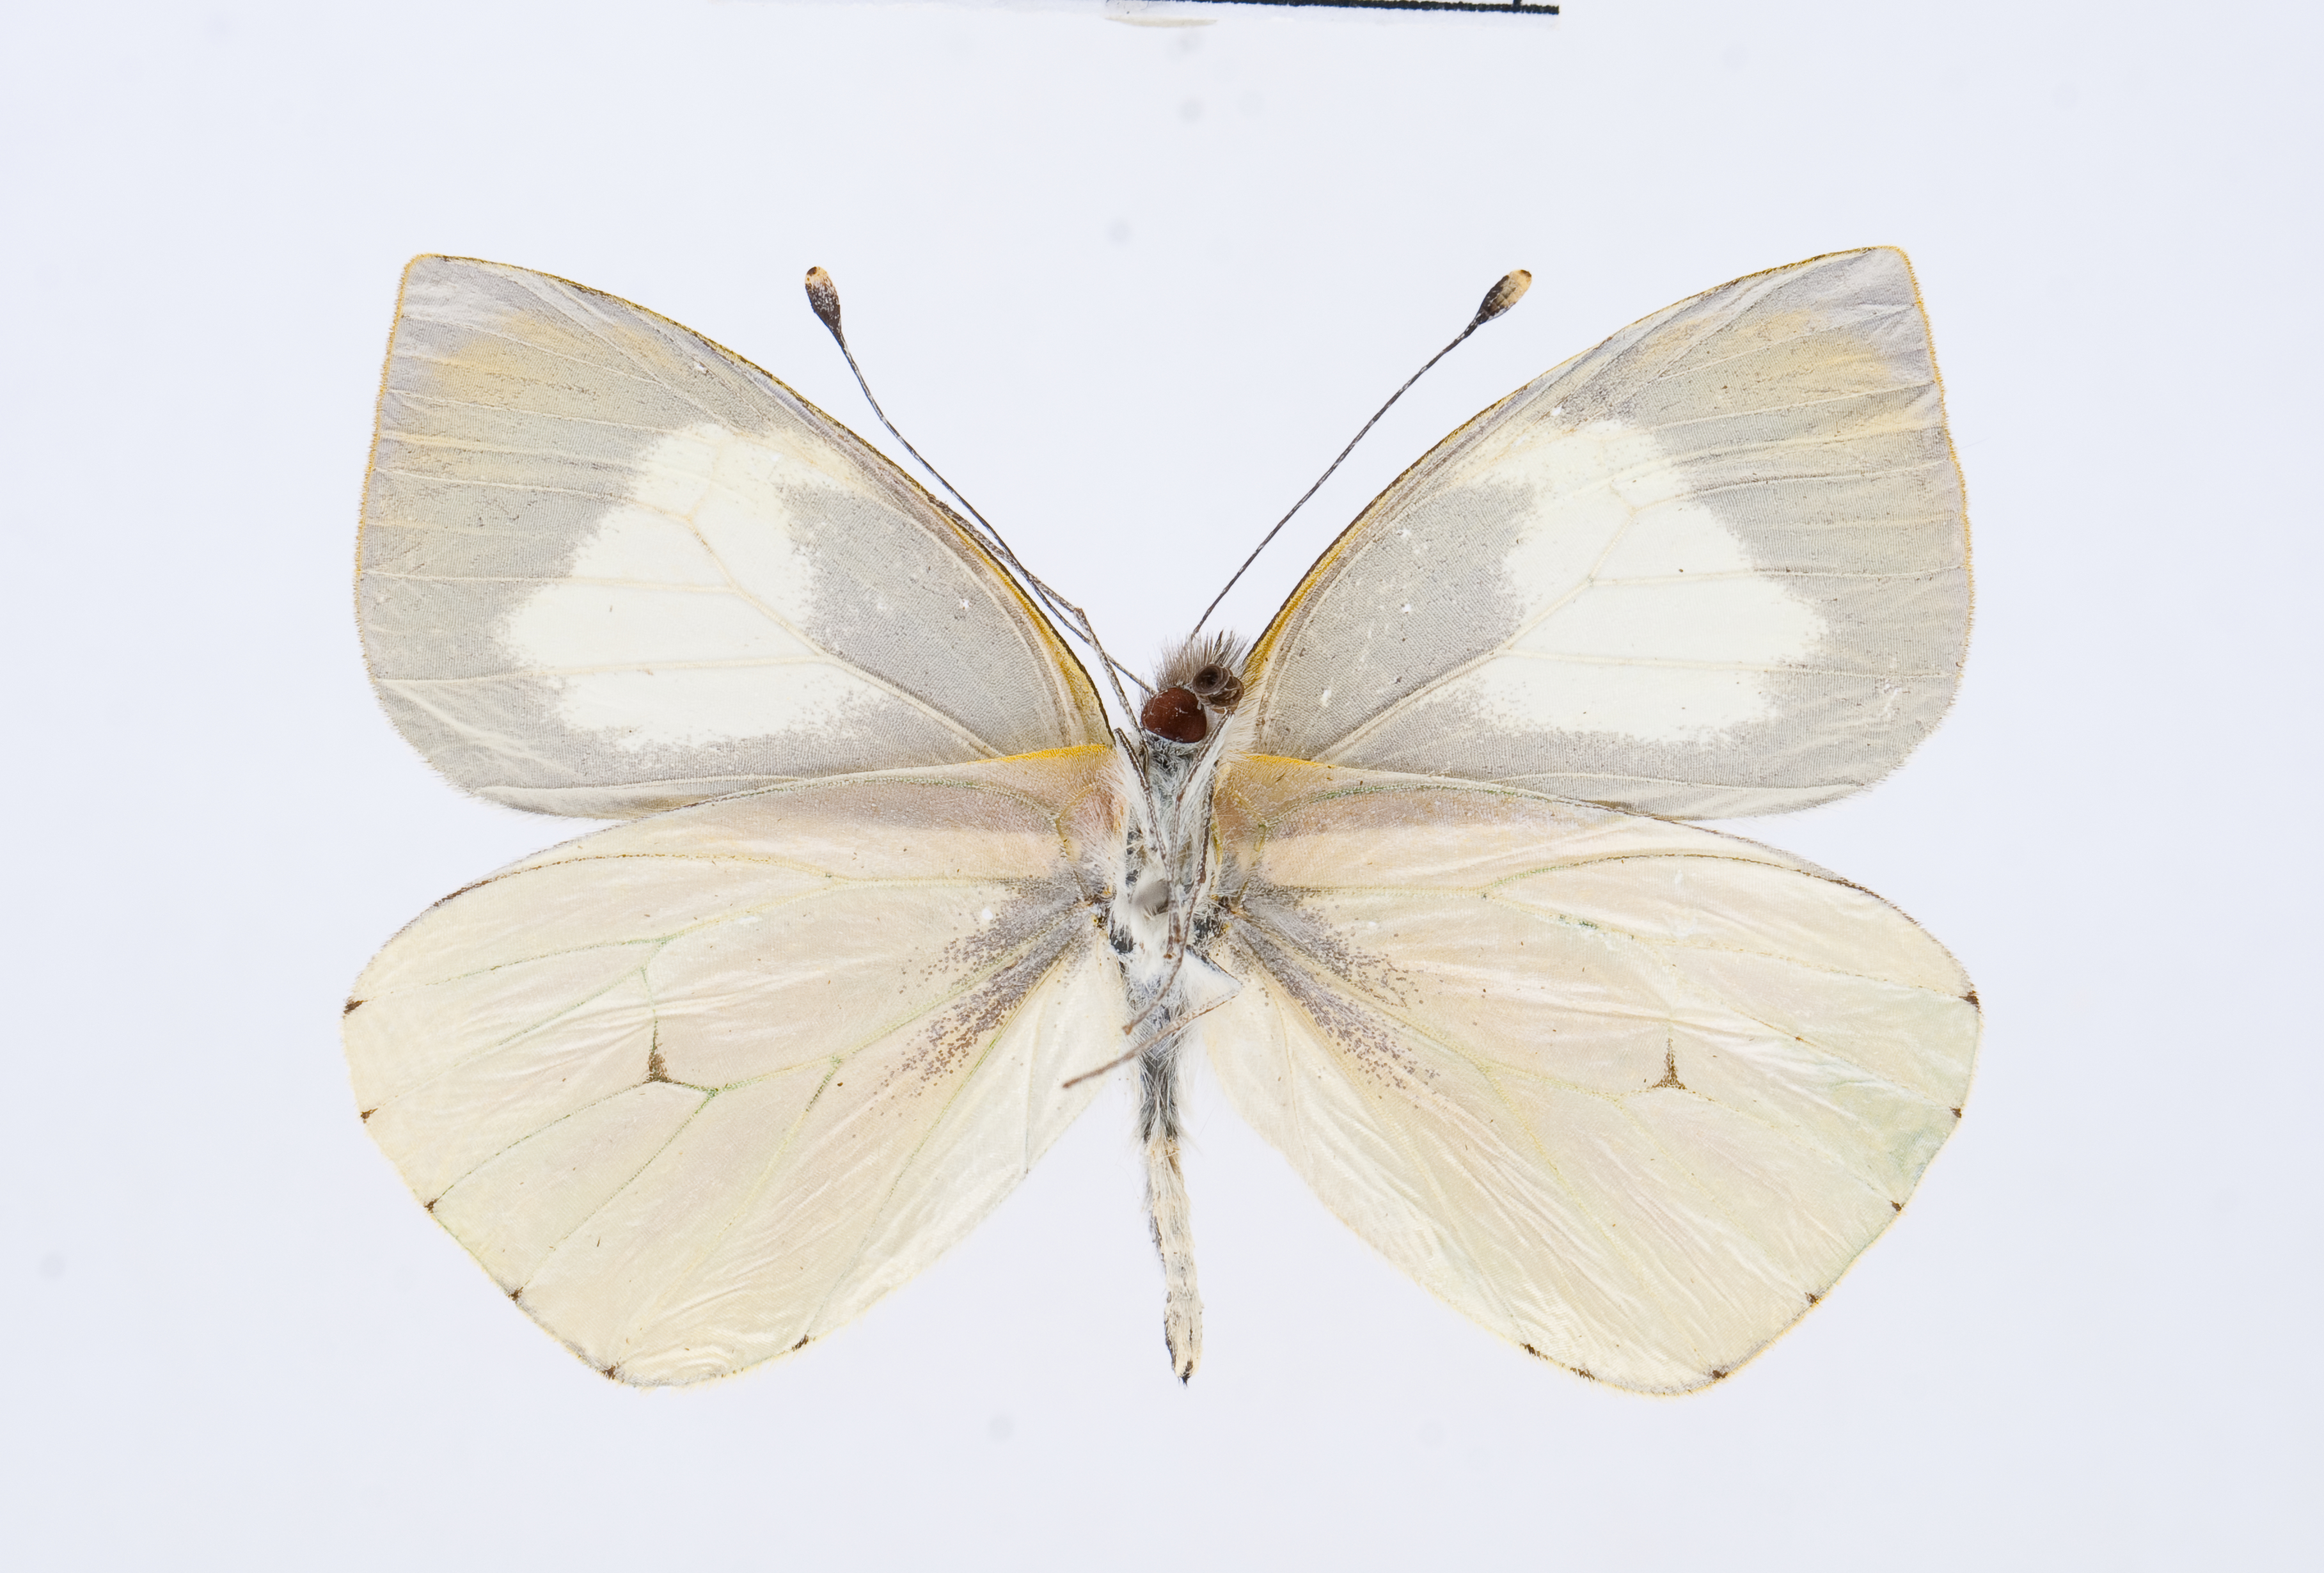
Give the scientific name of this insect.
Leptophobia gonzaga
